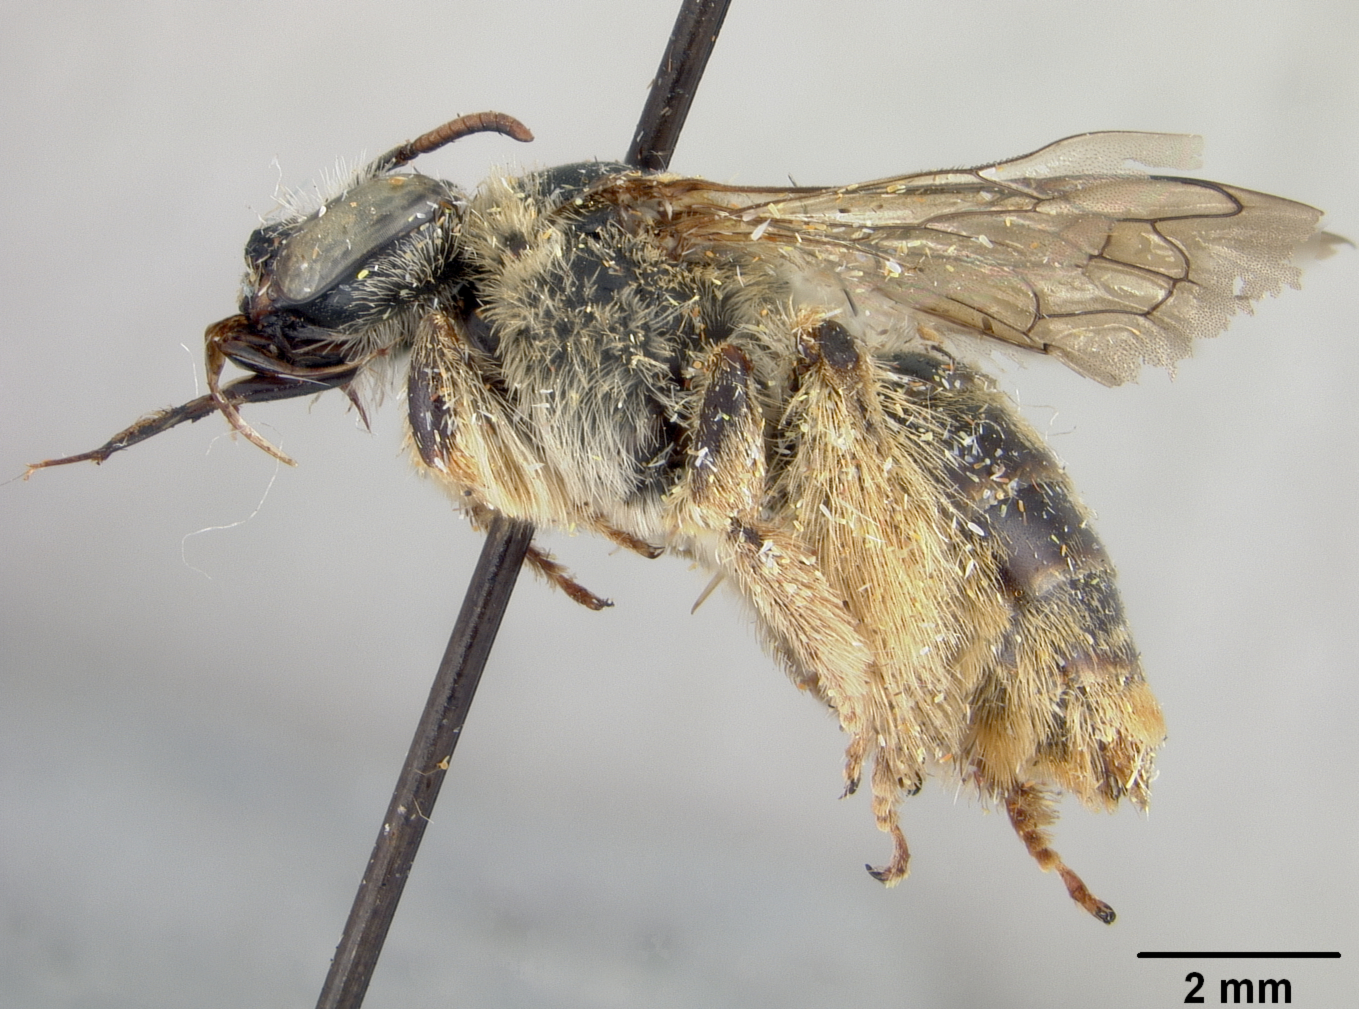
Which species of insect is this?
Melissodes tenuicincta
